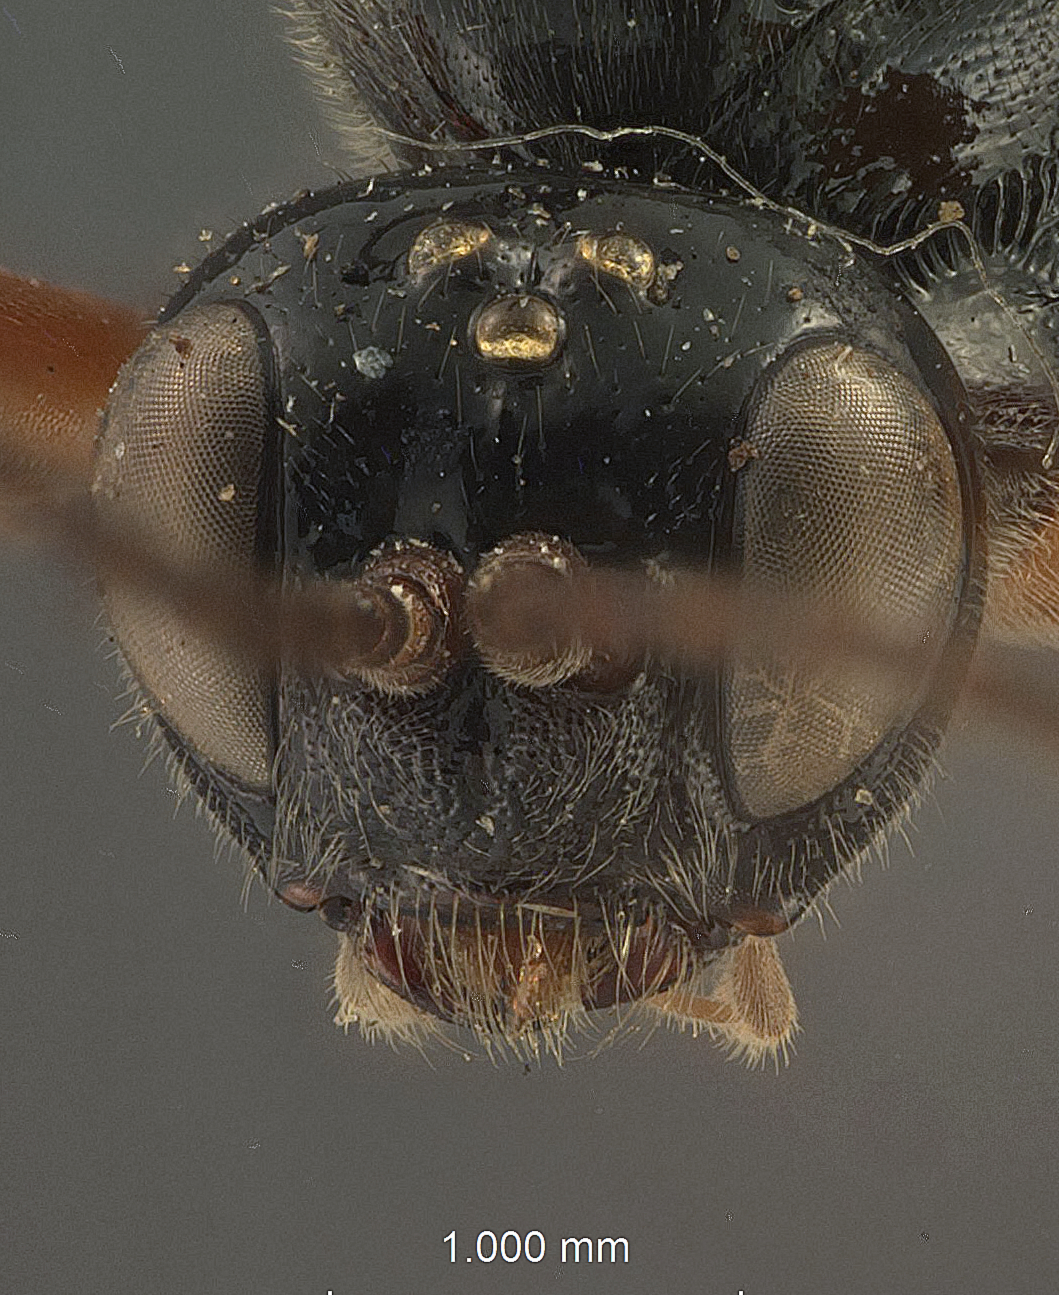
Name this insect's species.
Odontomerus dichrous
